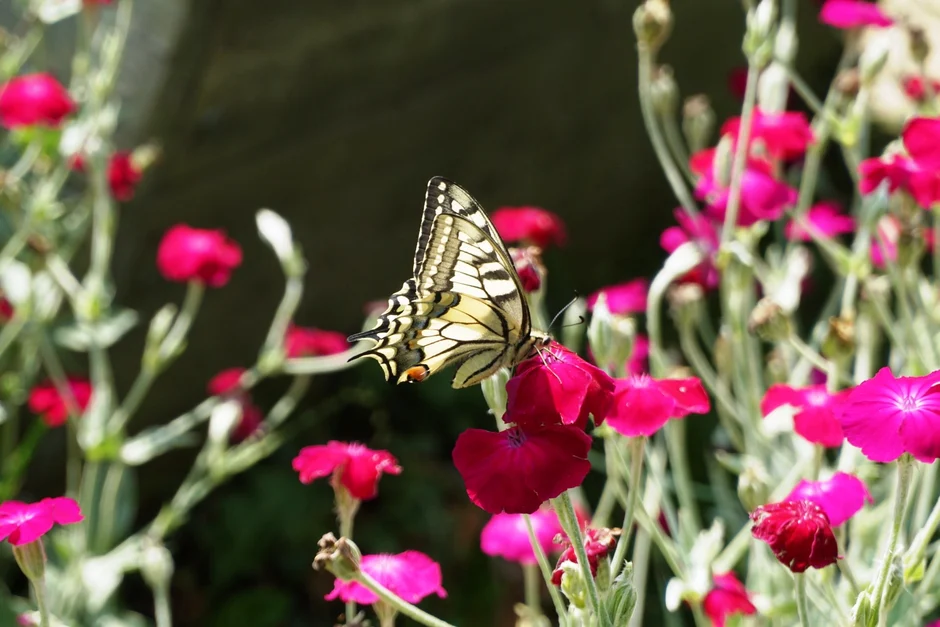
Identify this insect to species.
Papilio machaon
